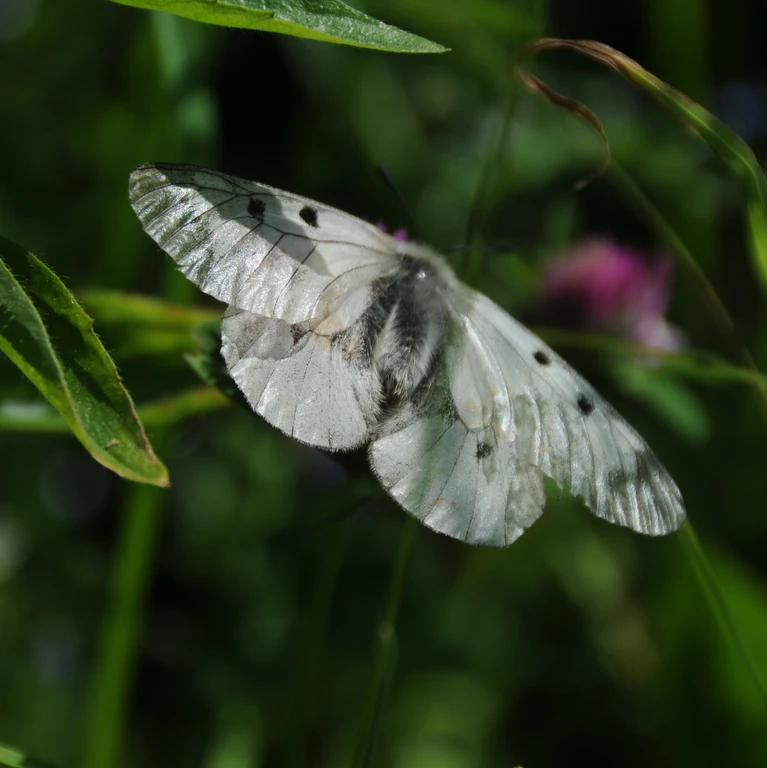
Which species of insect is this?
Parnassius mnemosyne
